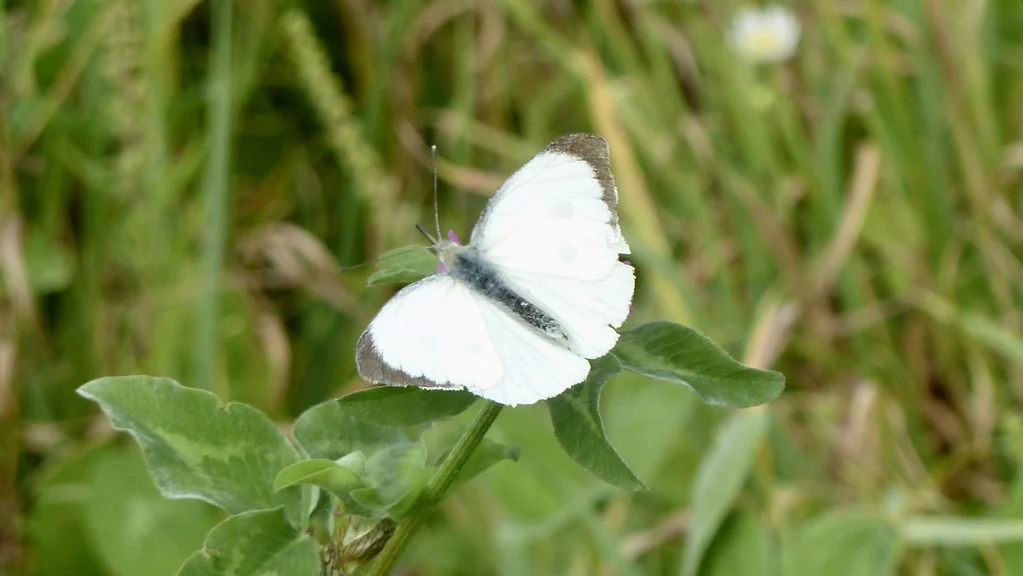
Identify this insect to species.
Pieris brassicae
